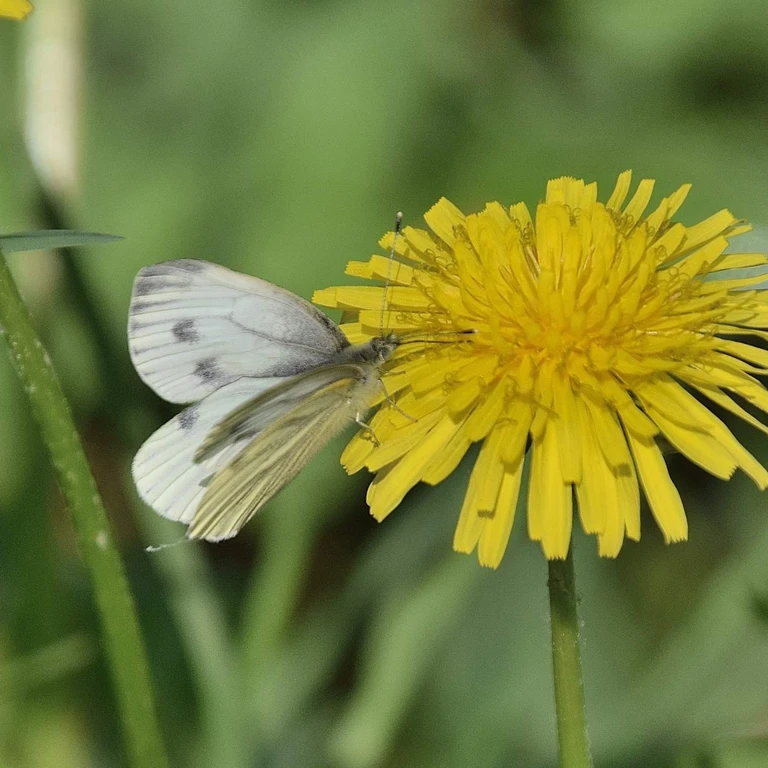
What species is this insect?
Pieris napi
